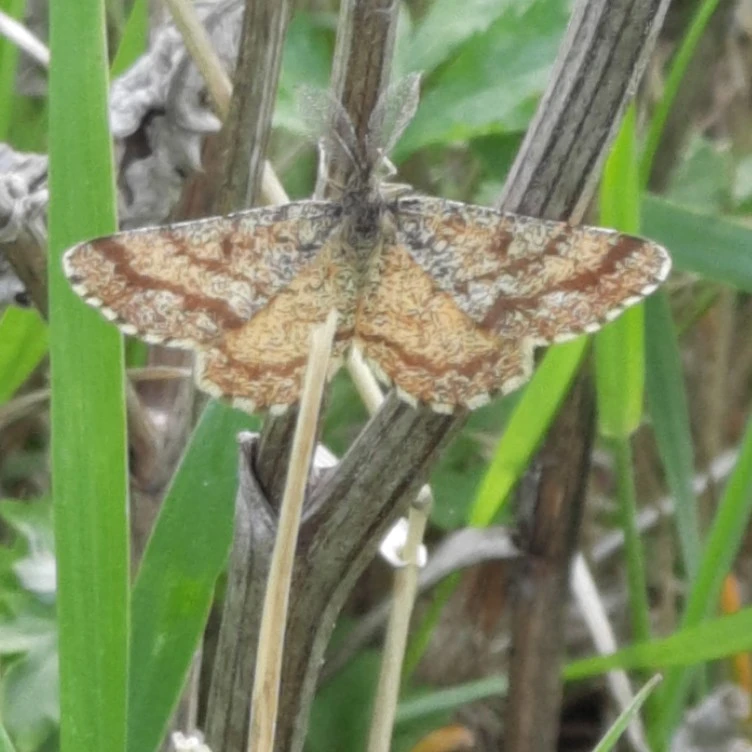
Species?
Ematurga atomaria
